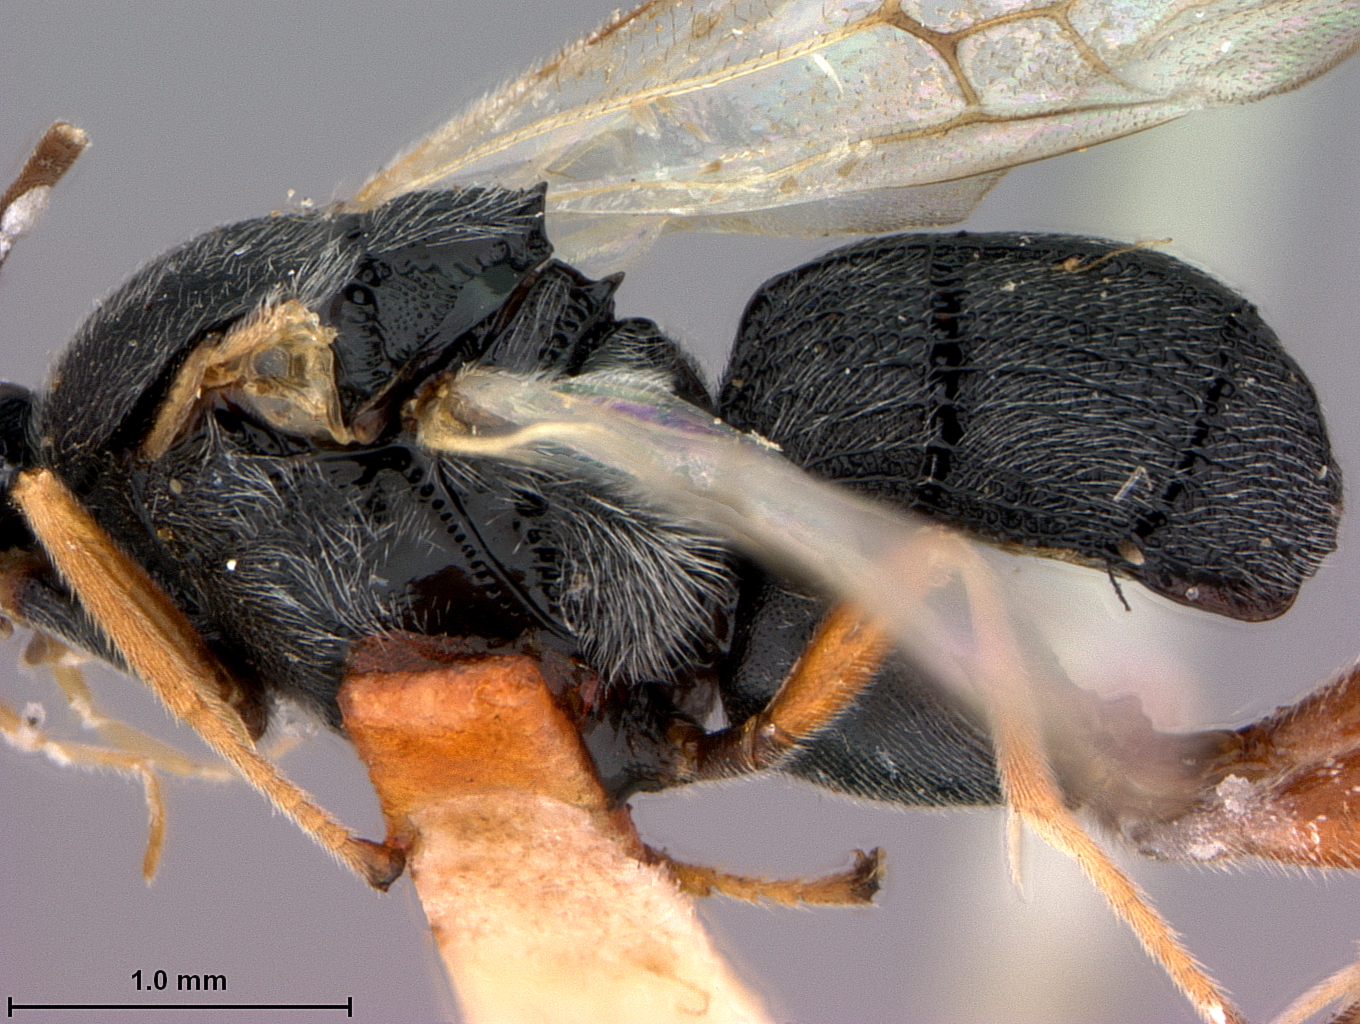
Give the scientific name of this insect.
Odontofornicia penang
